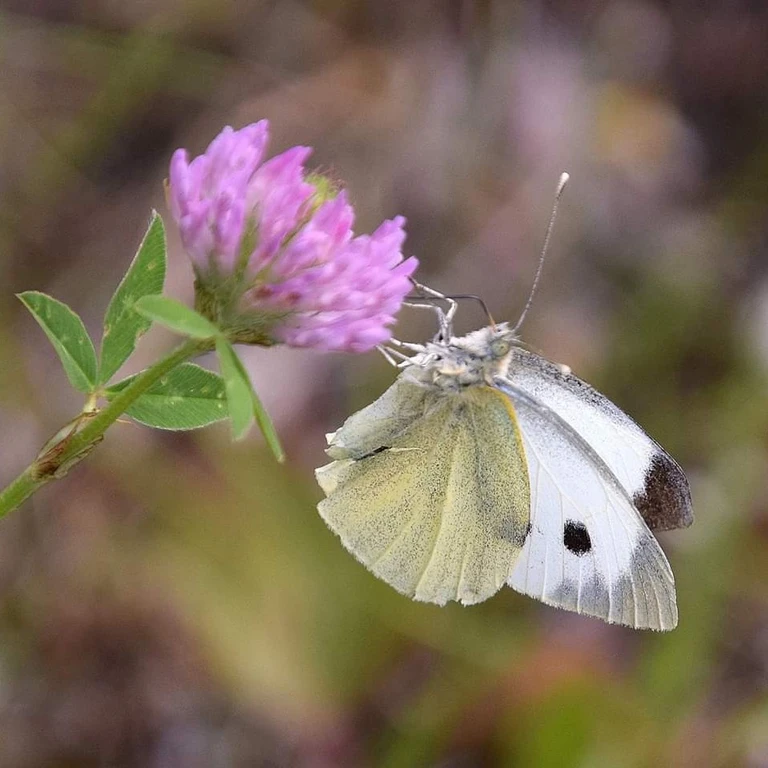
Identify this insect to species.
Pieris brassicae
